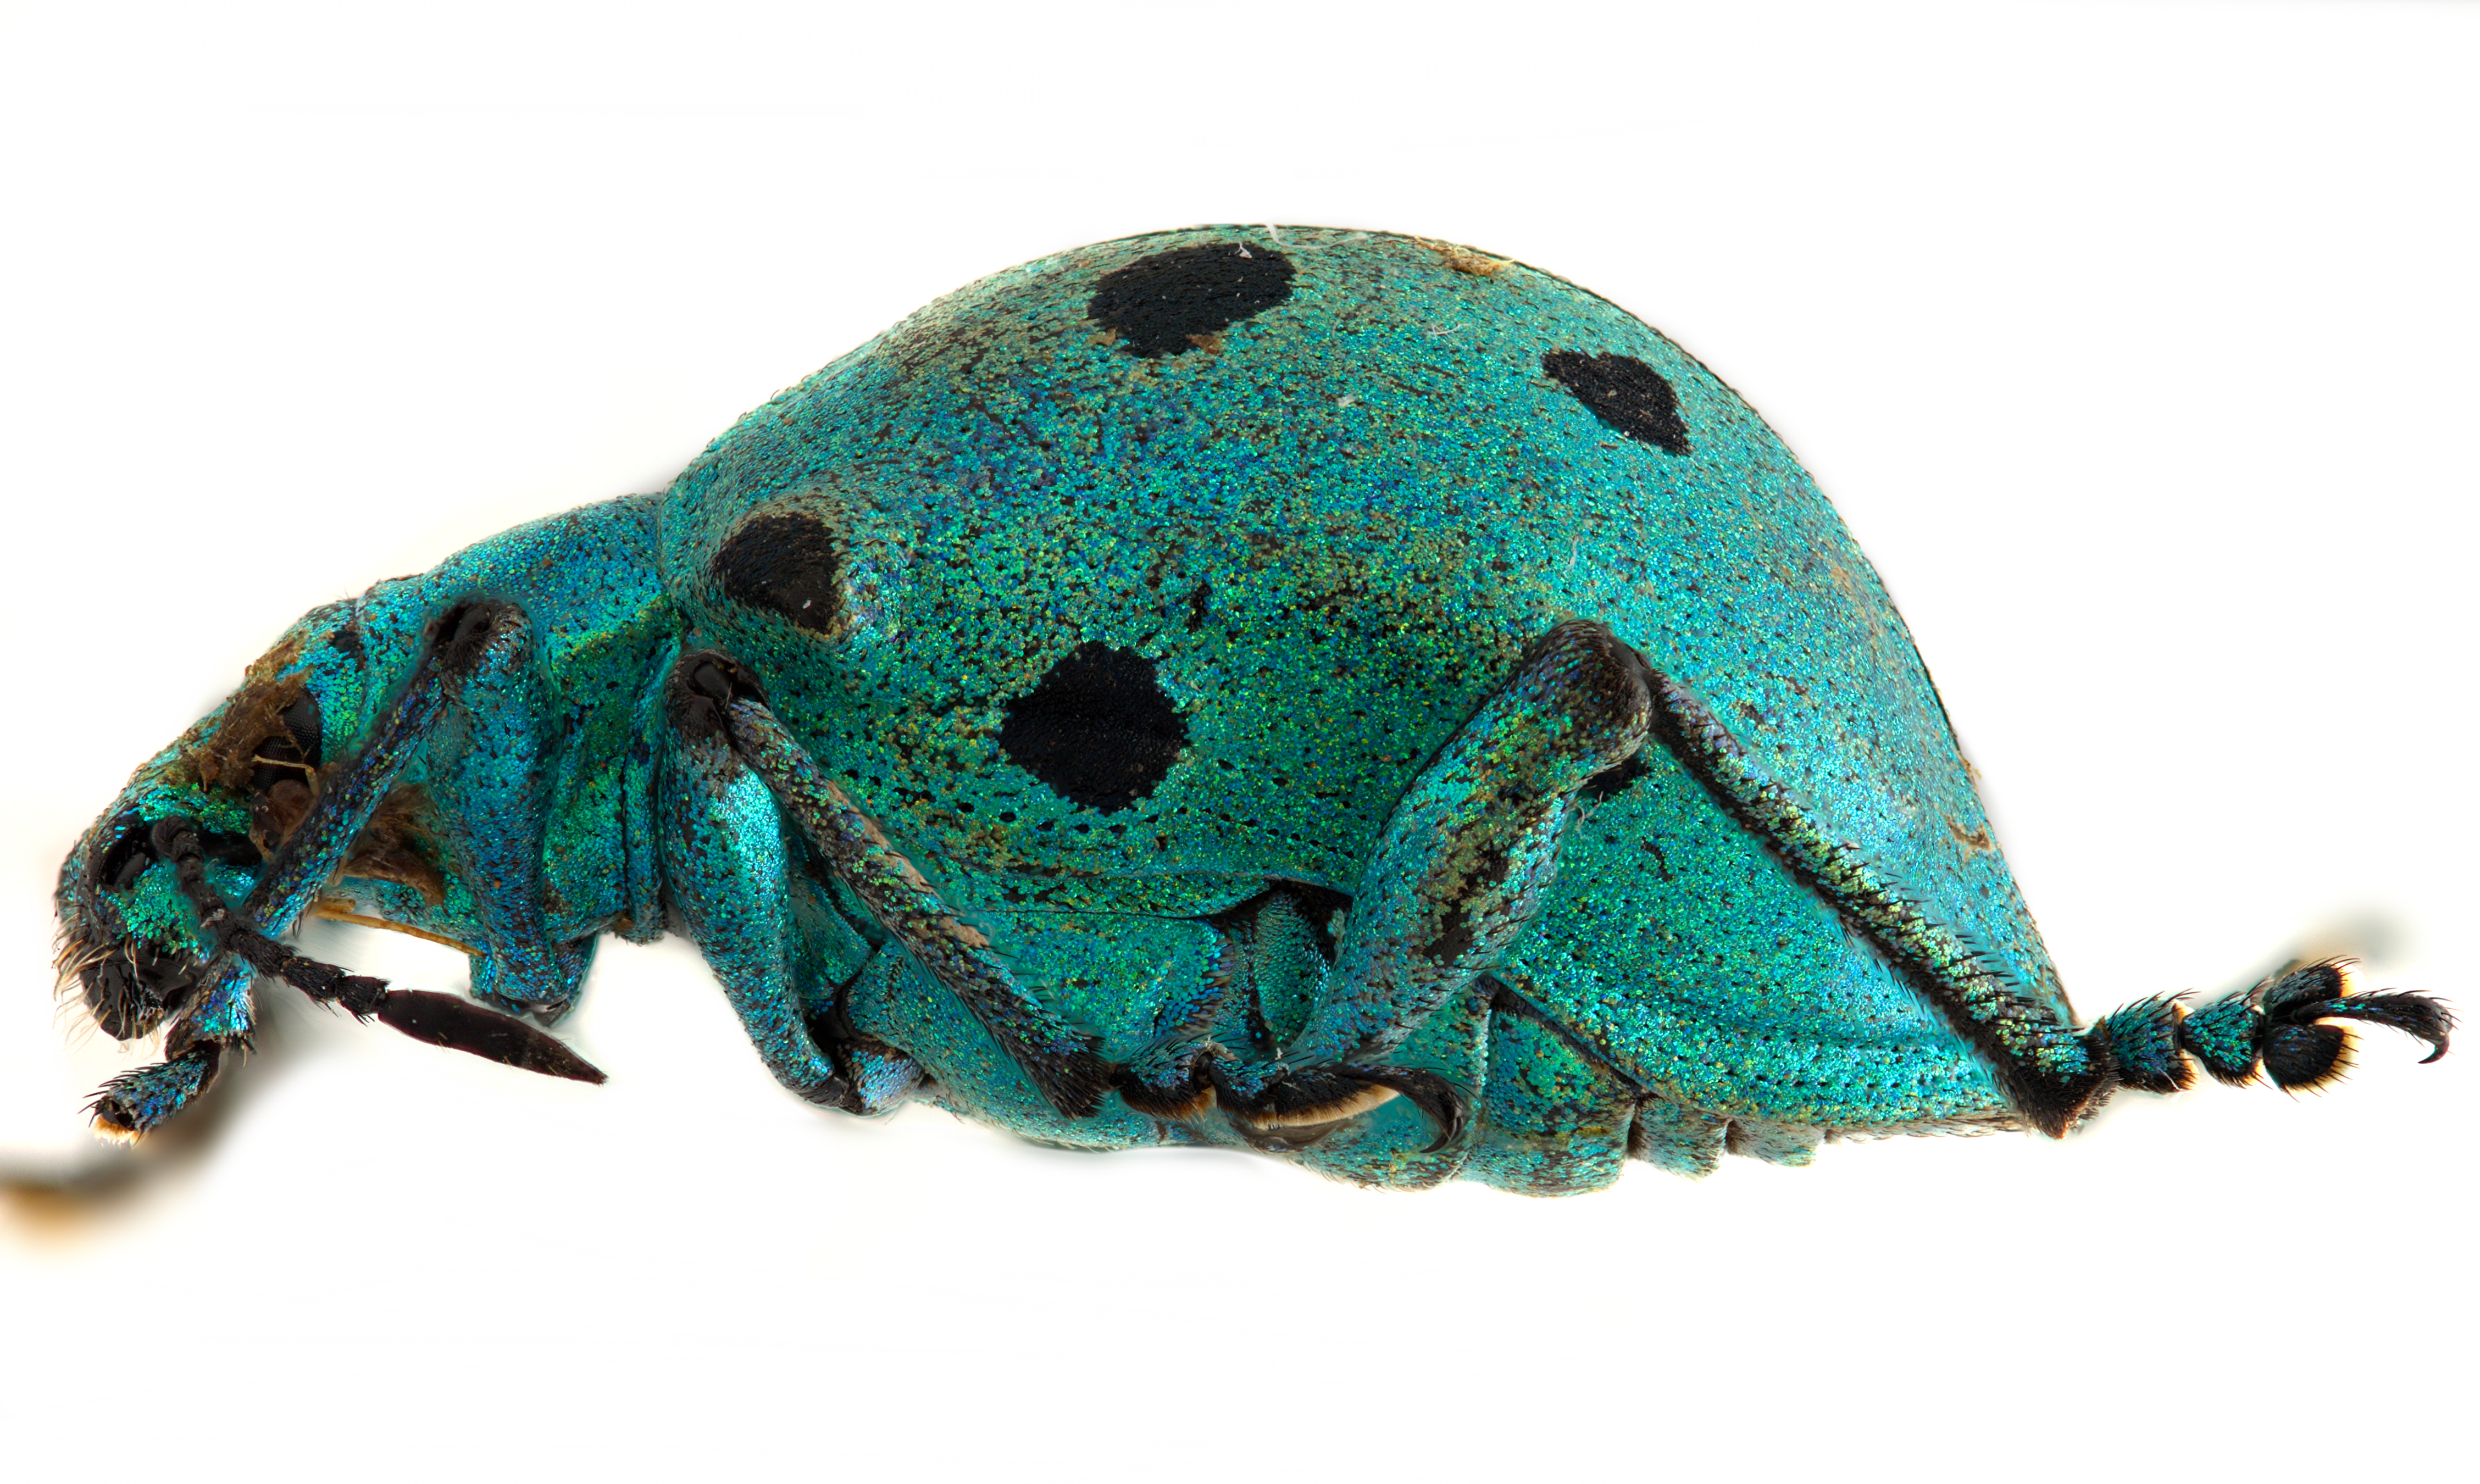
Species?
Polyteles stevenii
